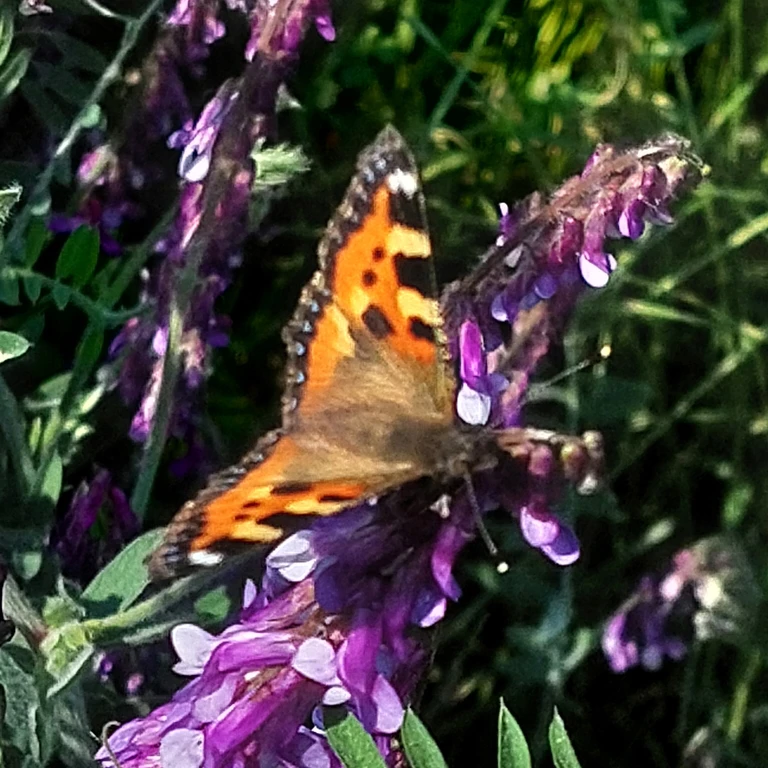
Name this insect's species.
Aglais urticae
